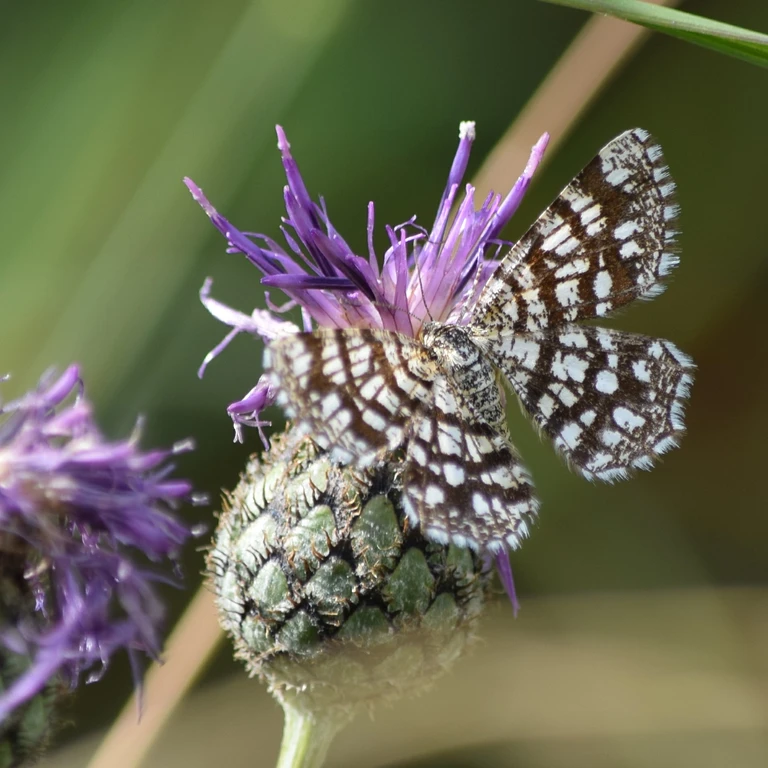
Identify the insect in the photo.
Chiasmia clathrata
